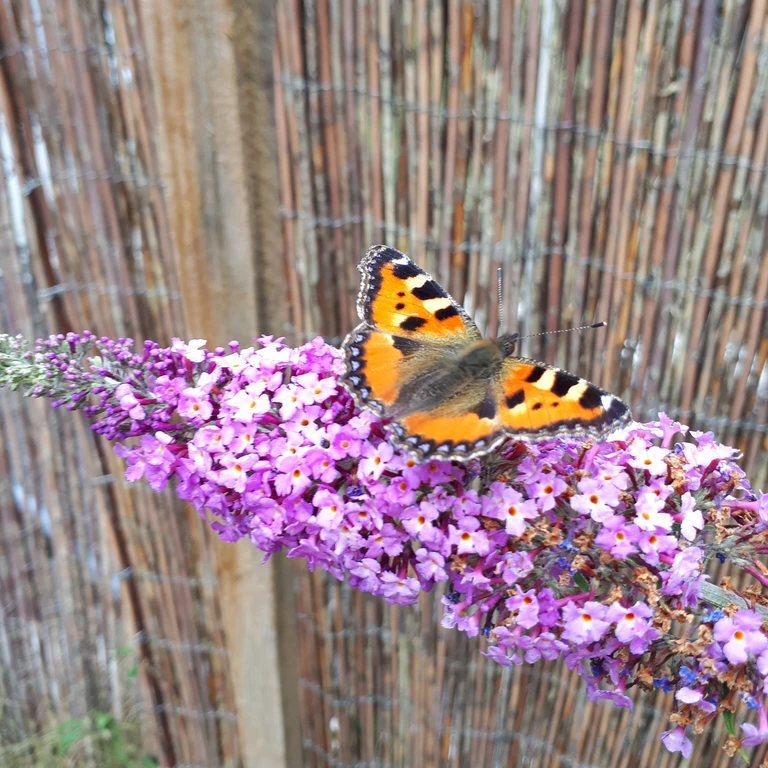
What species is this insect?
Aglais urticae
